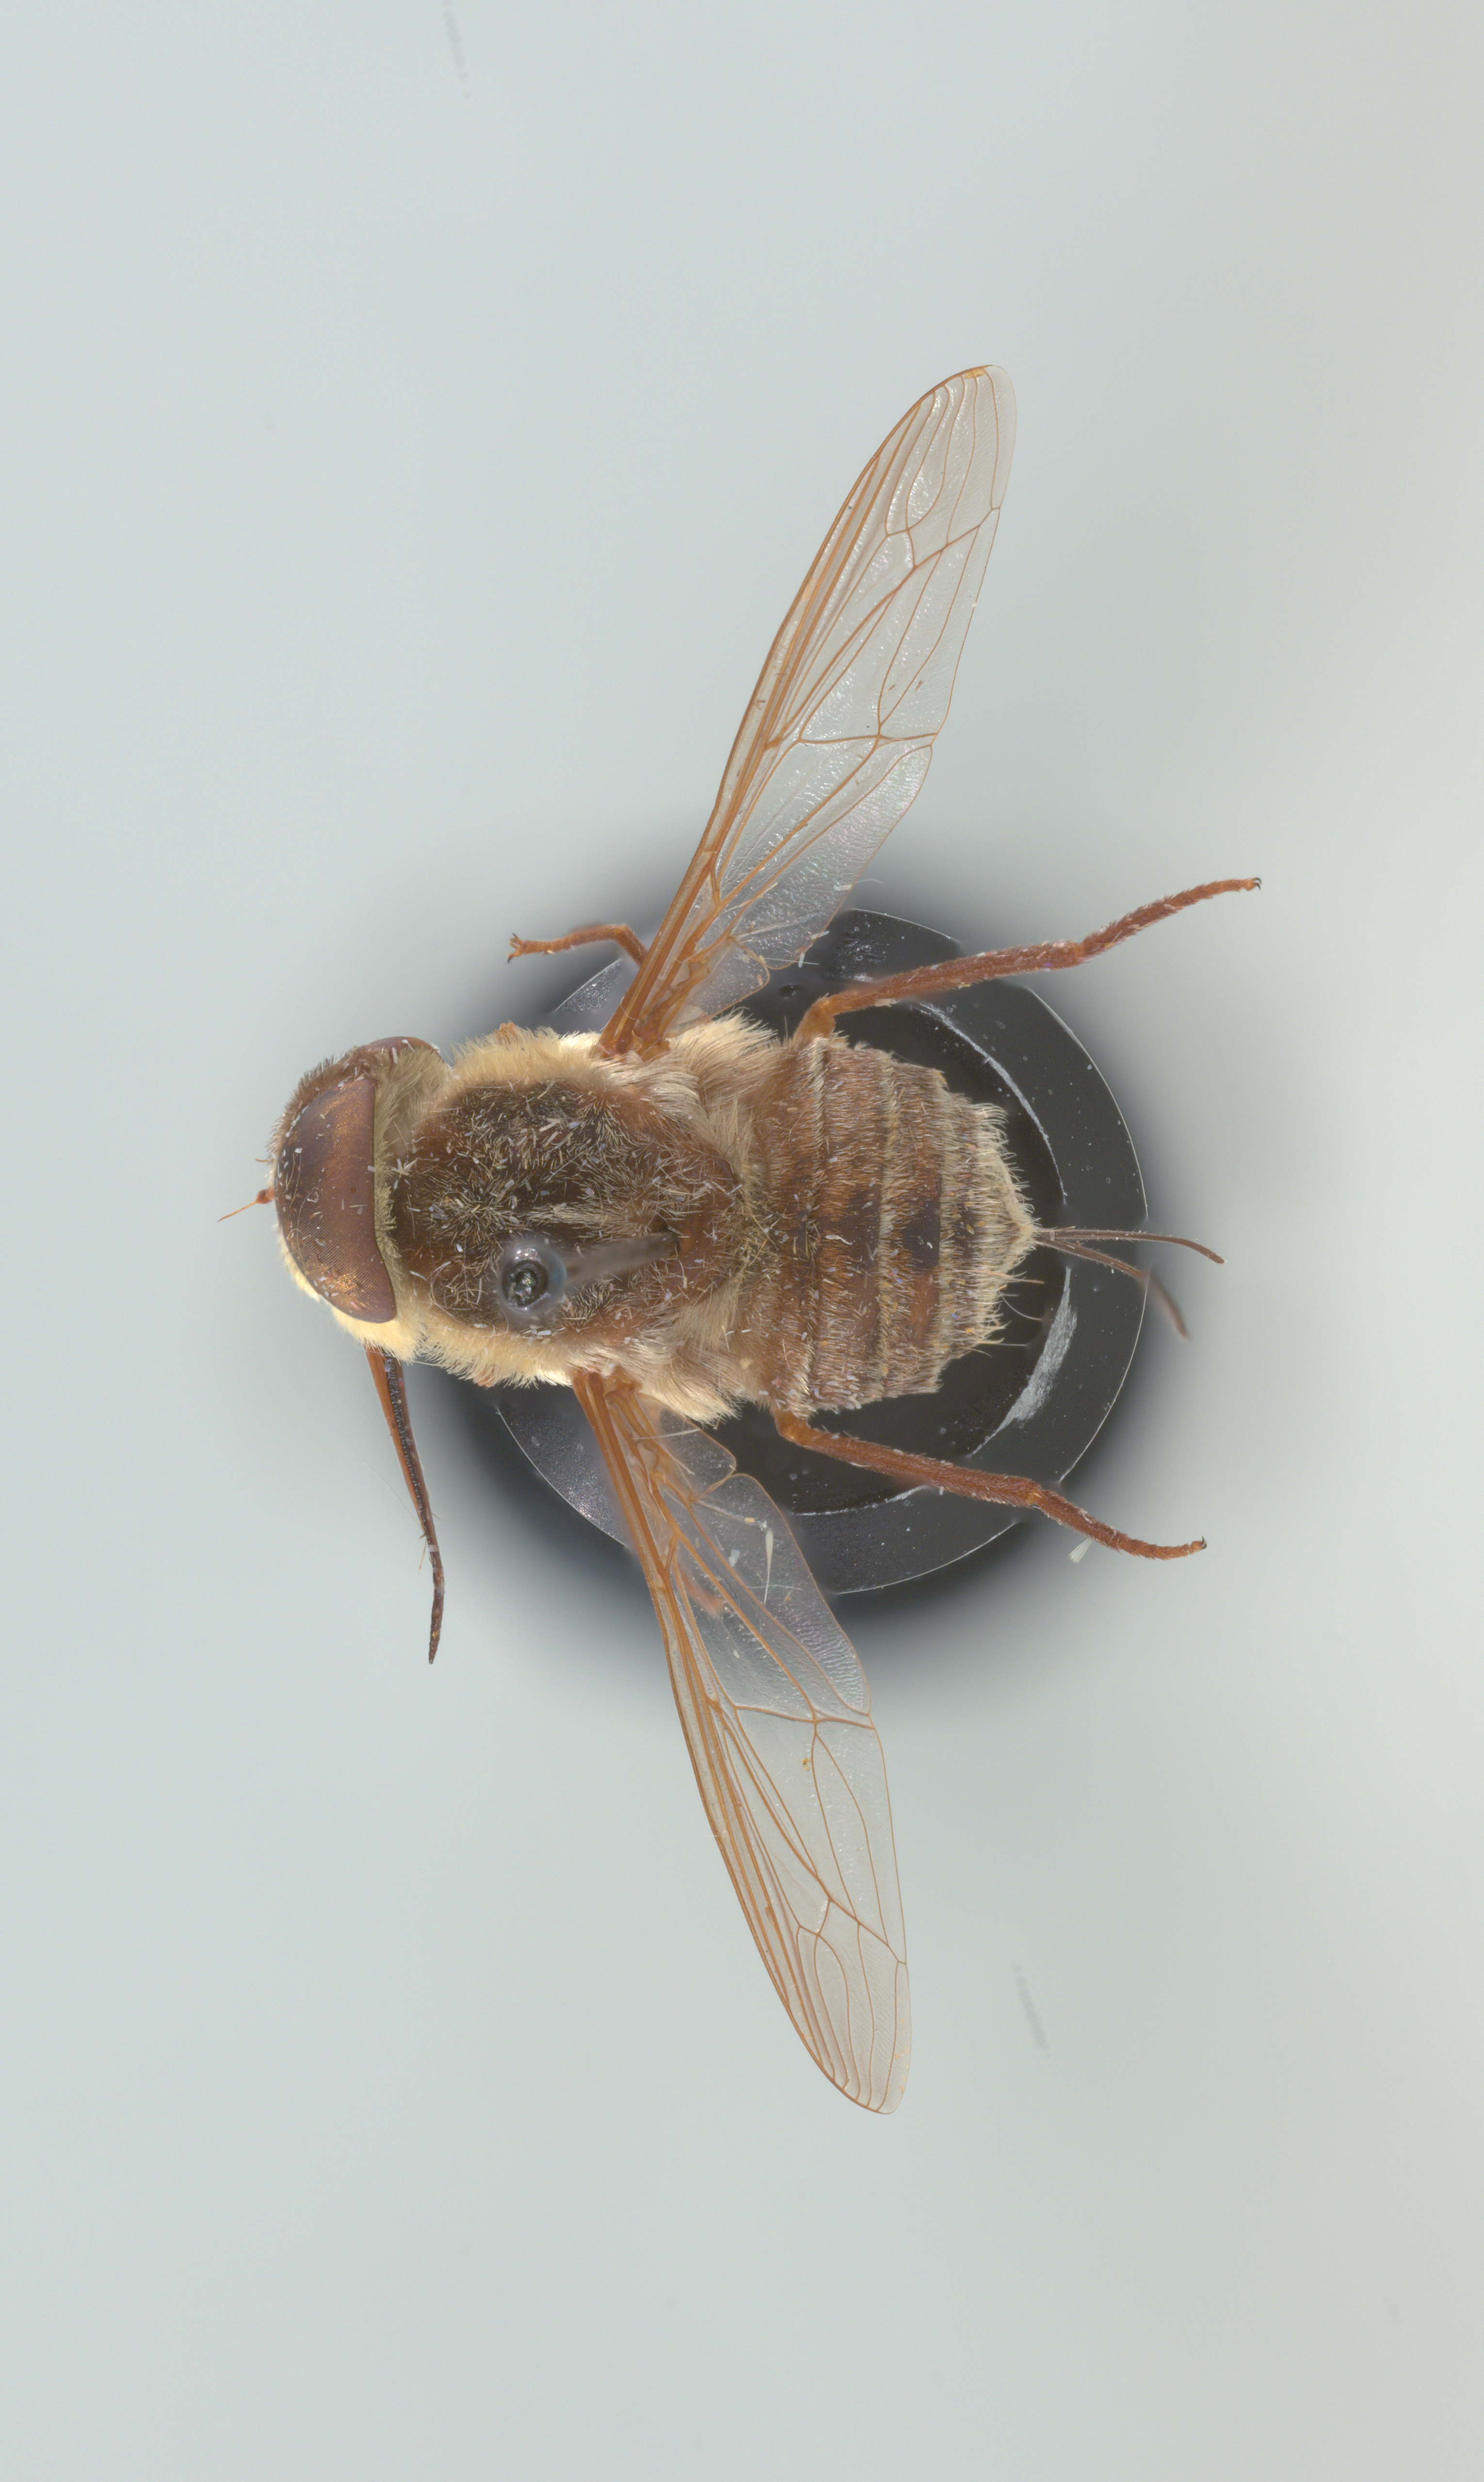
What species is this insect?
Neorhynchocephalus volaticus
